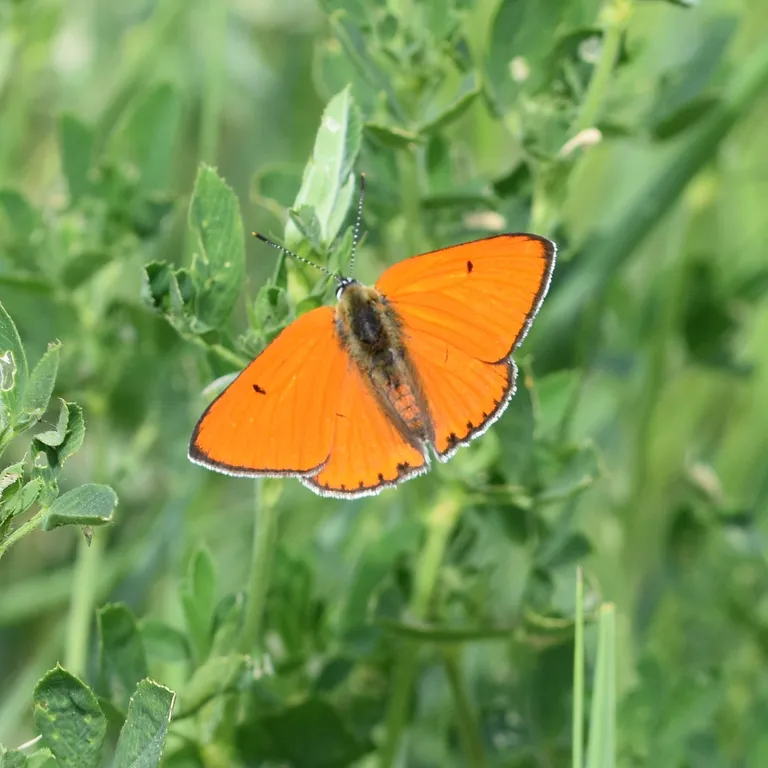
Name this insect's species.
Lycaena dispar
